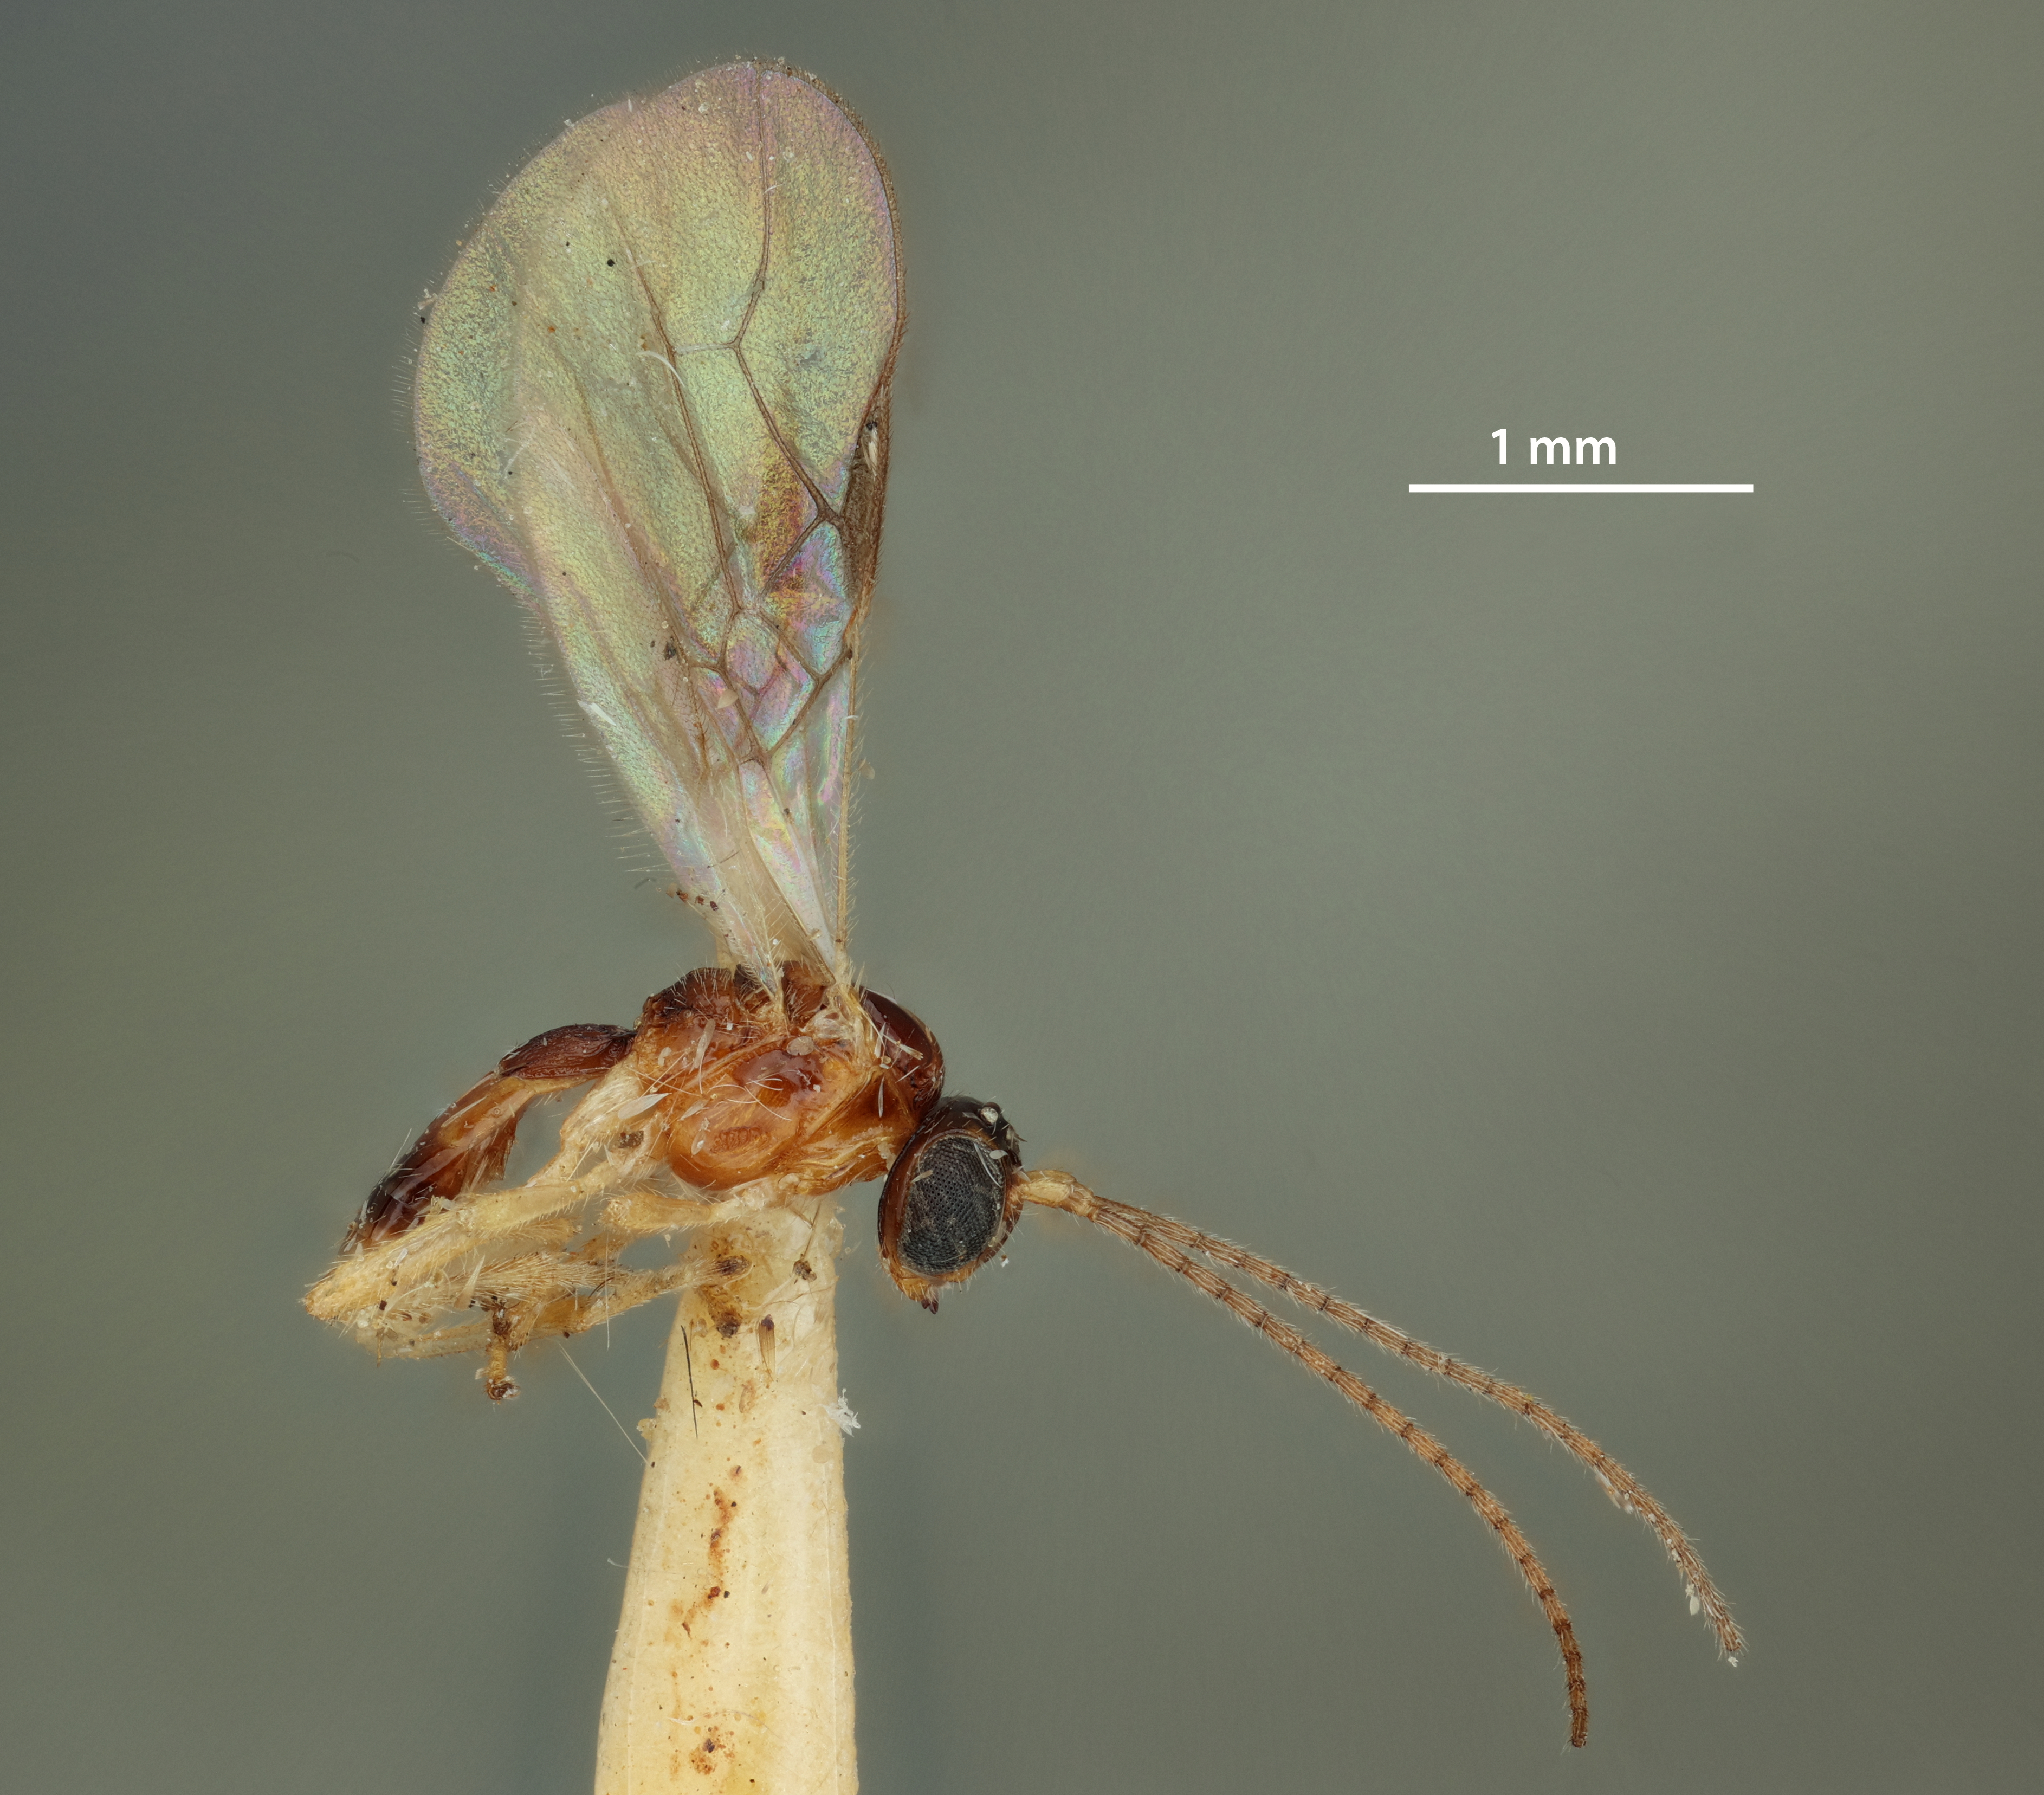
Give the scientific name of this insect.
Neopus macrops
